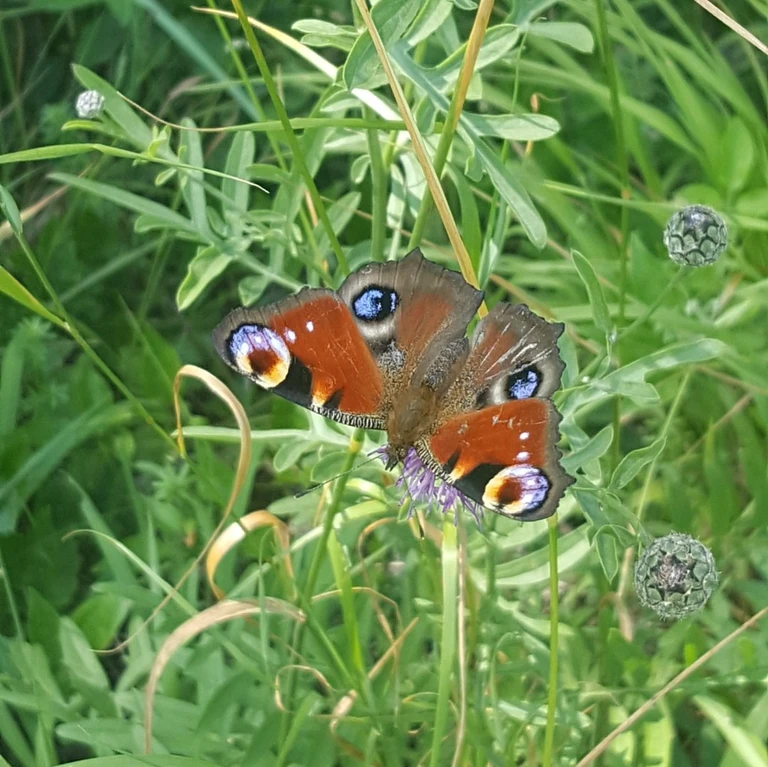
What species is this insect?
Aglais io
